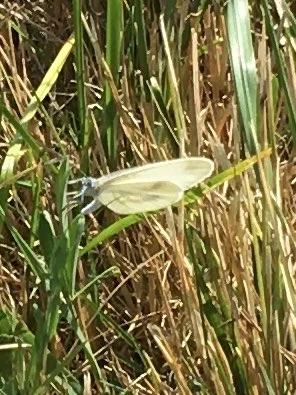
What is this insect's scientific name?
Leptidea sinapis/juvernica
